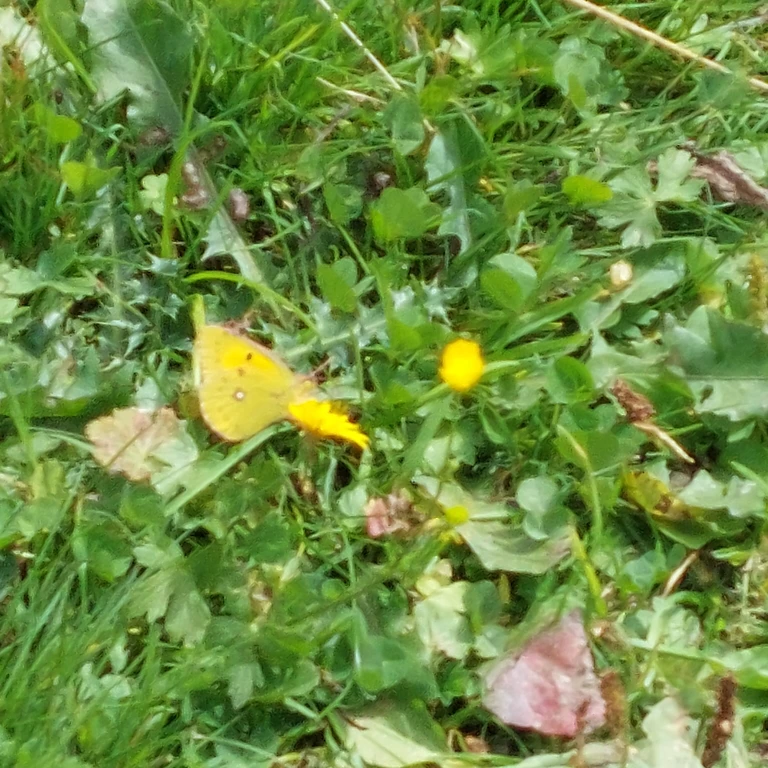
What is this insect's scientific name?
Colias croceus
